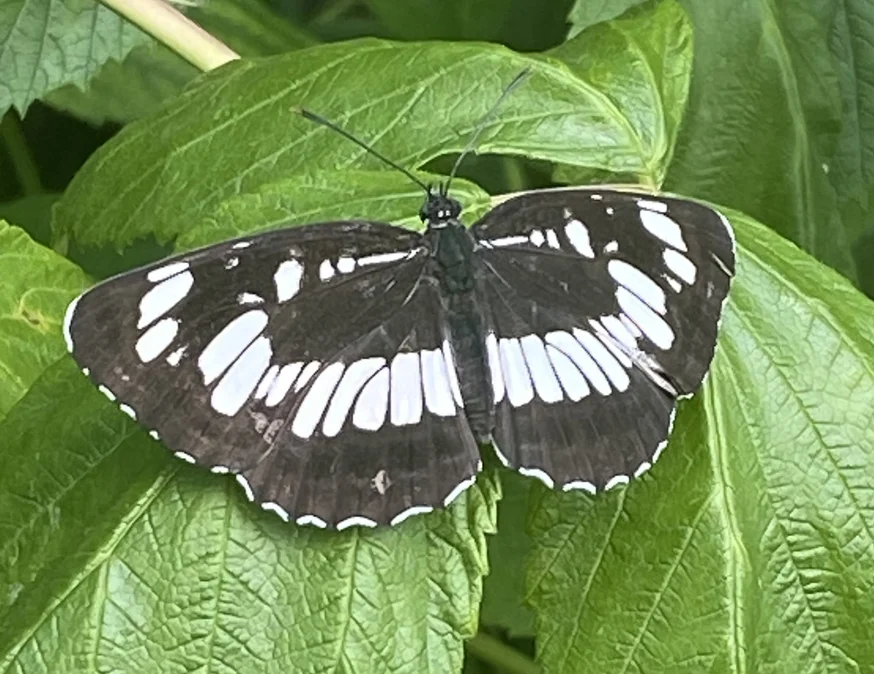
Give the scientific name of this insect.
Neptis rivularis
